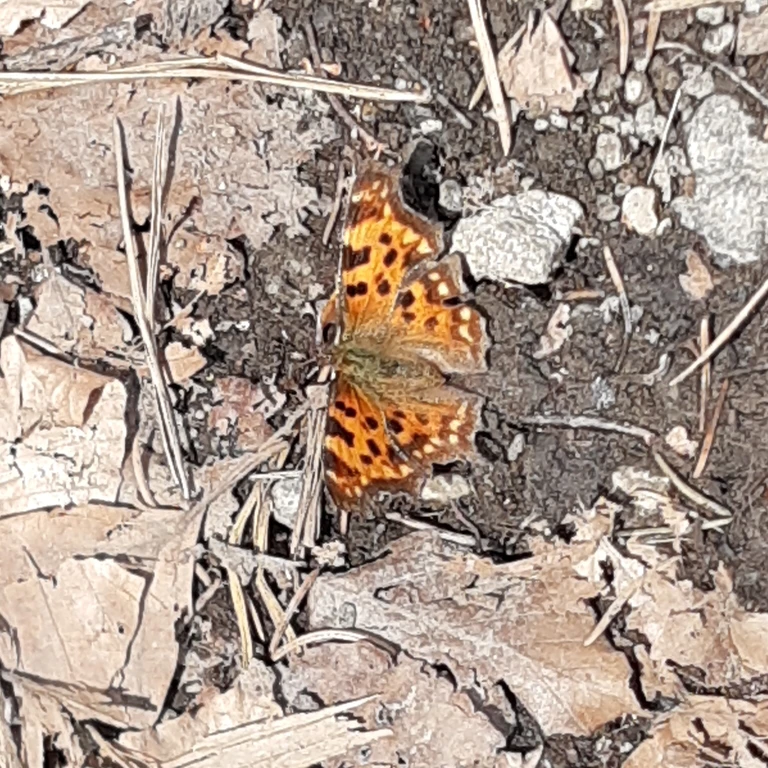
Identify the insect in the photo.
Polygonia c-album
